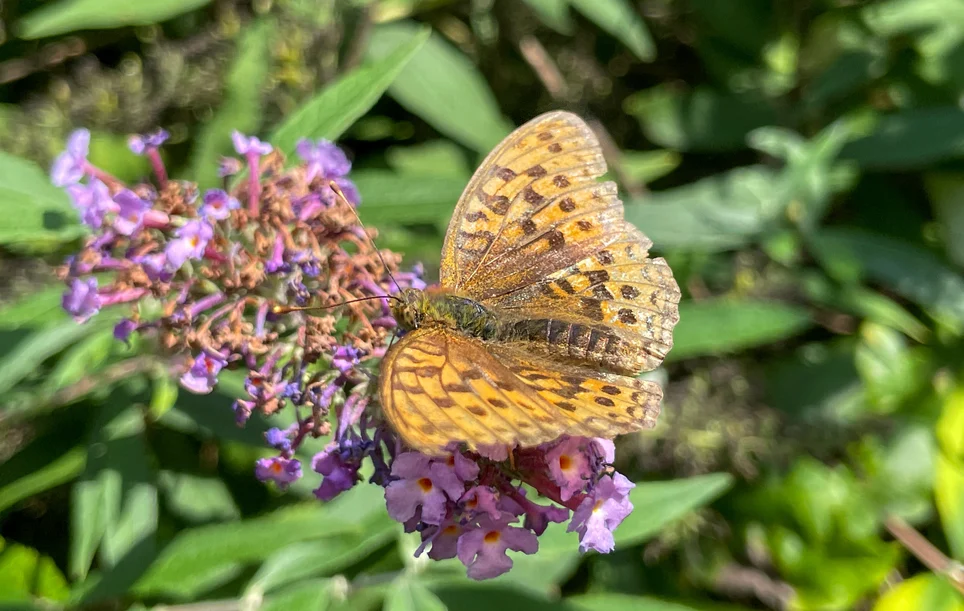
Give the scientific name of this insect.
Fabriciana adippe
